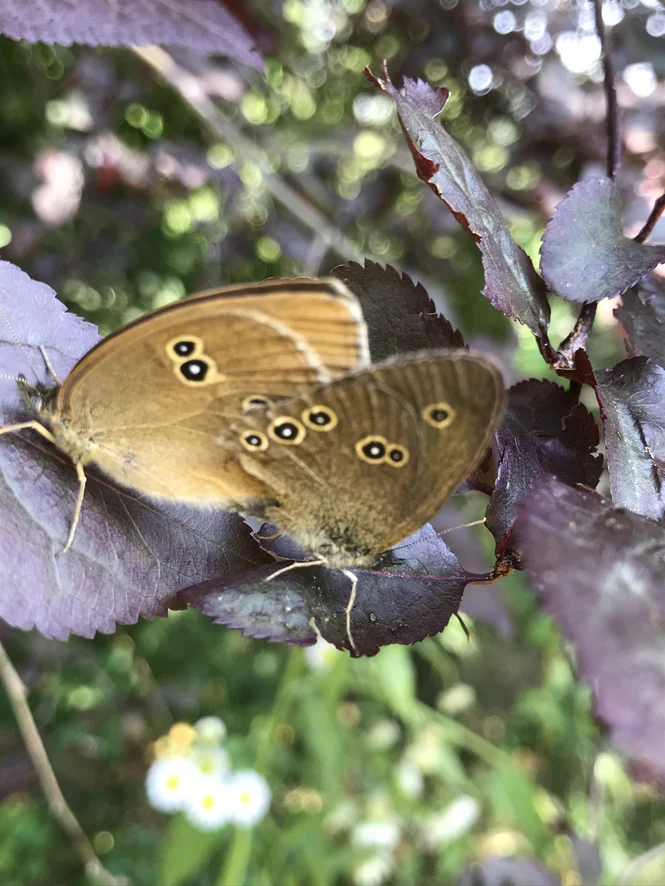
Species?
Aphantopus hyperantus
